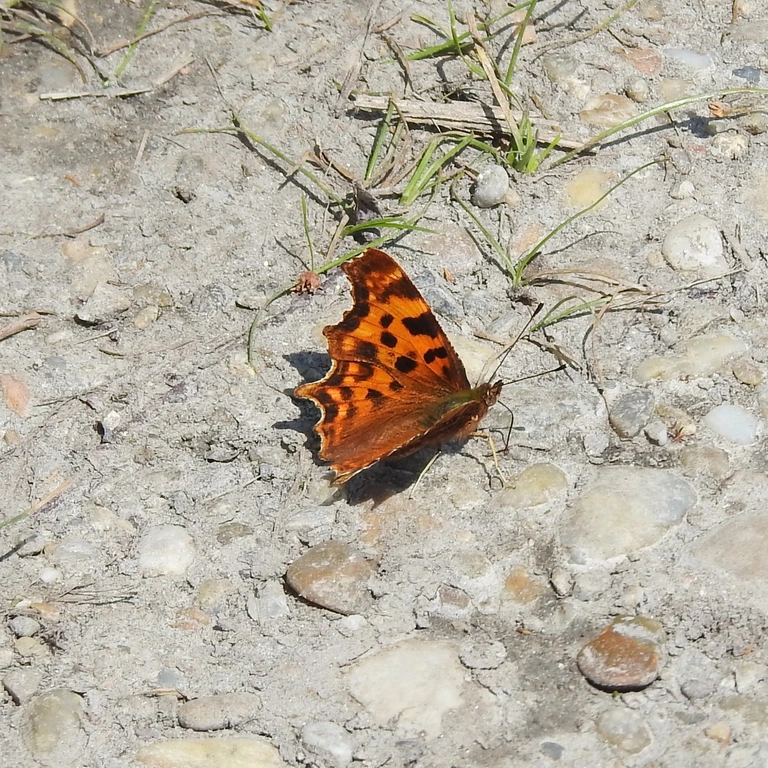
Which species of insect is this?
Polygonia c-album
